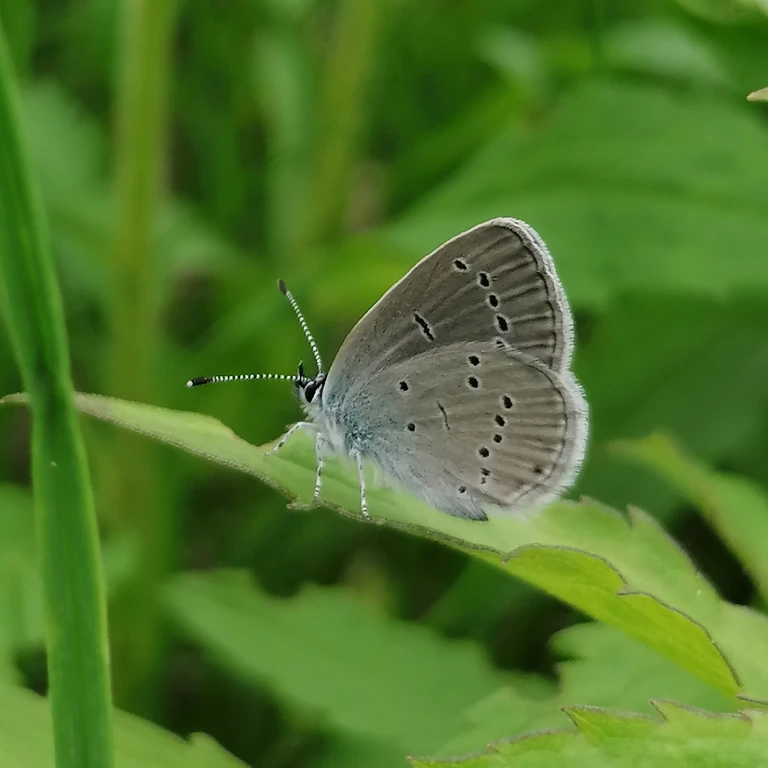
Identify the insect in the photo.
Cupido minimus
